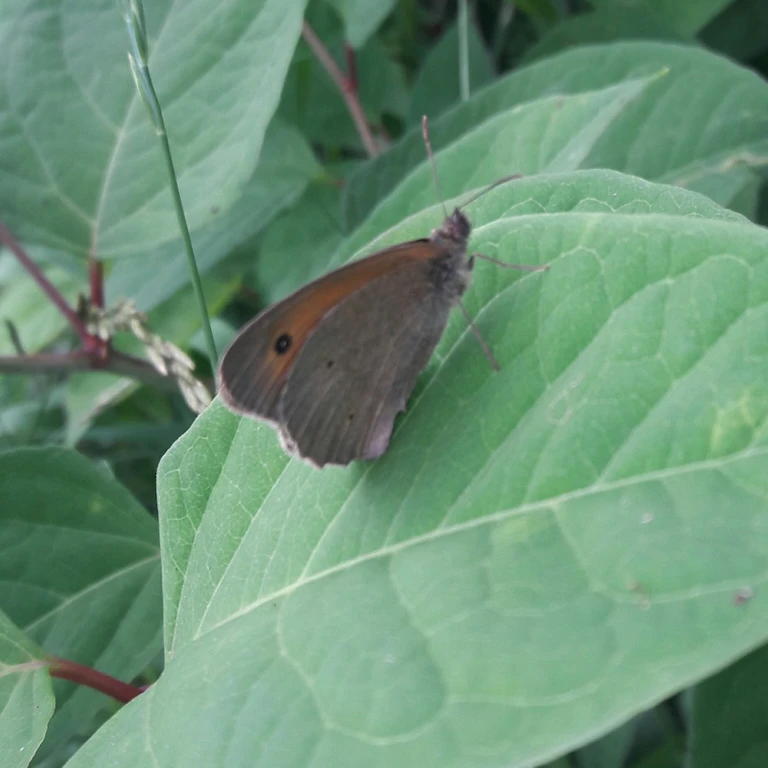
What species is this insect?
Maniola jurtina
